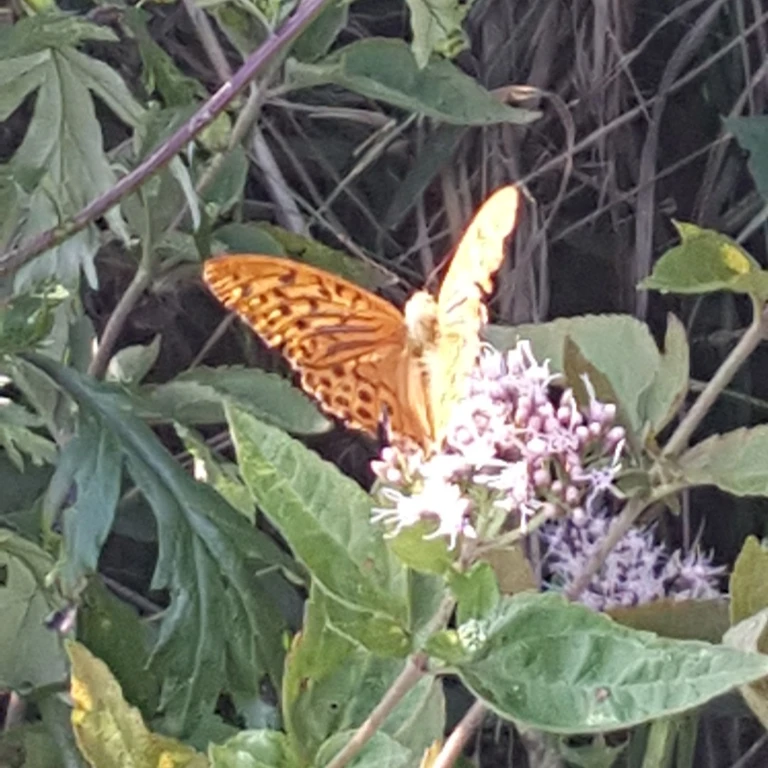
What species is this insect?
Argynnis paphia
